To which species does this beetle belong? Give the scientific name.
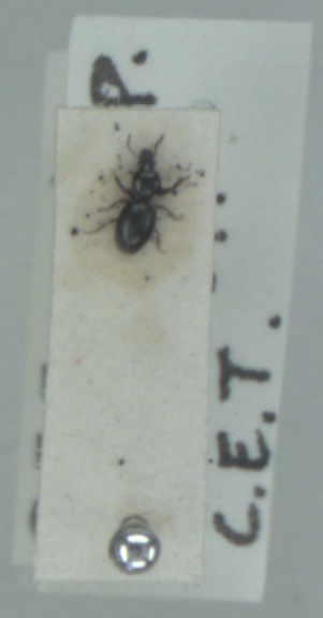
Dyschirius globosus
